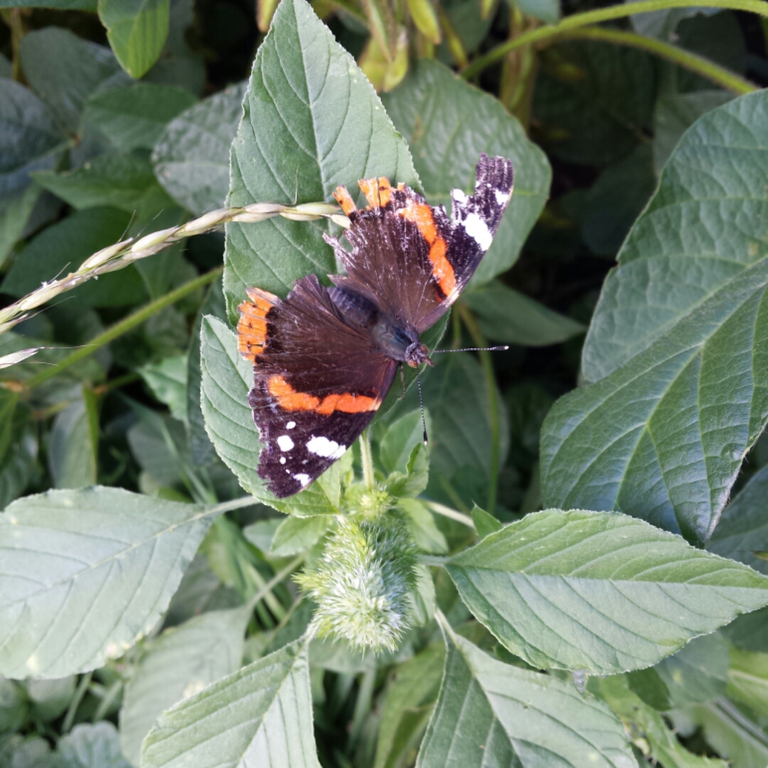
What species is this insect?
Vanessa atalanta
